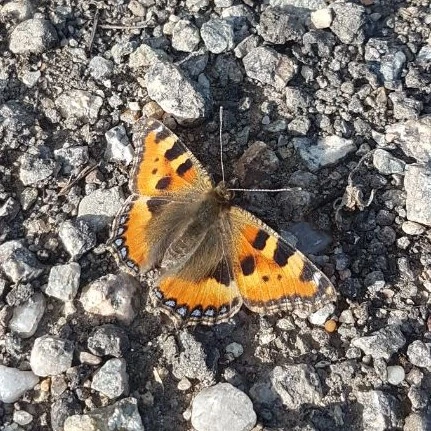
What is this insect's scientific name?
Aglais urticae
